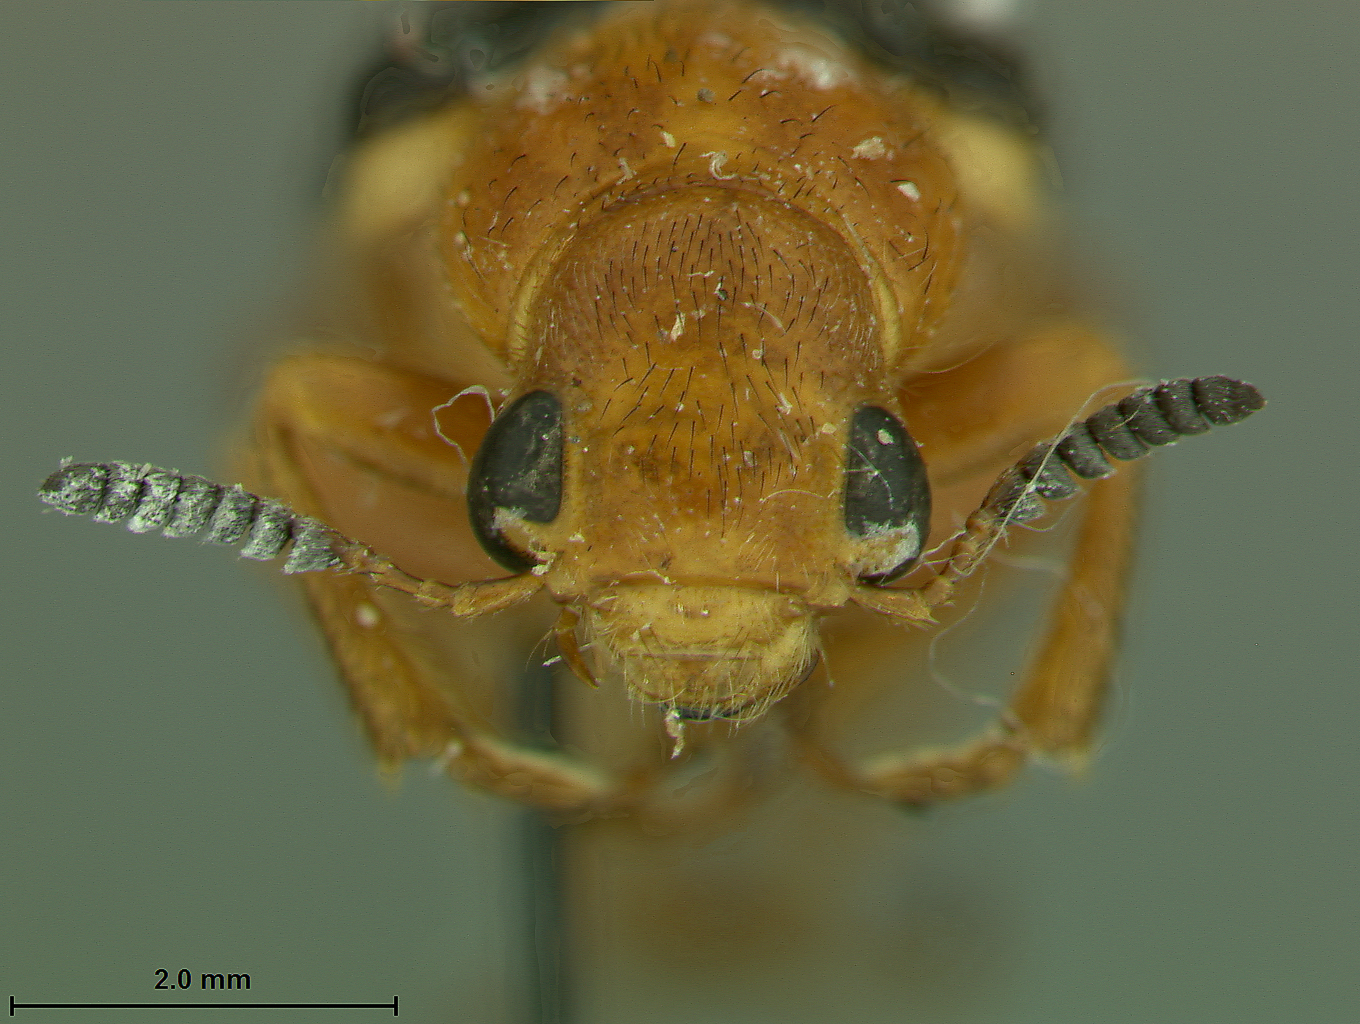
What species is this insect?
Leucastea biformis
